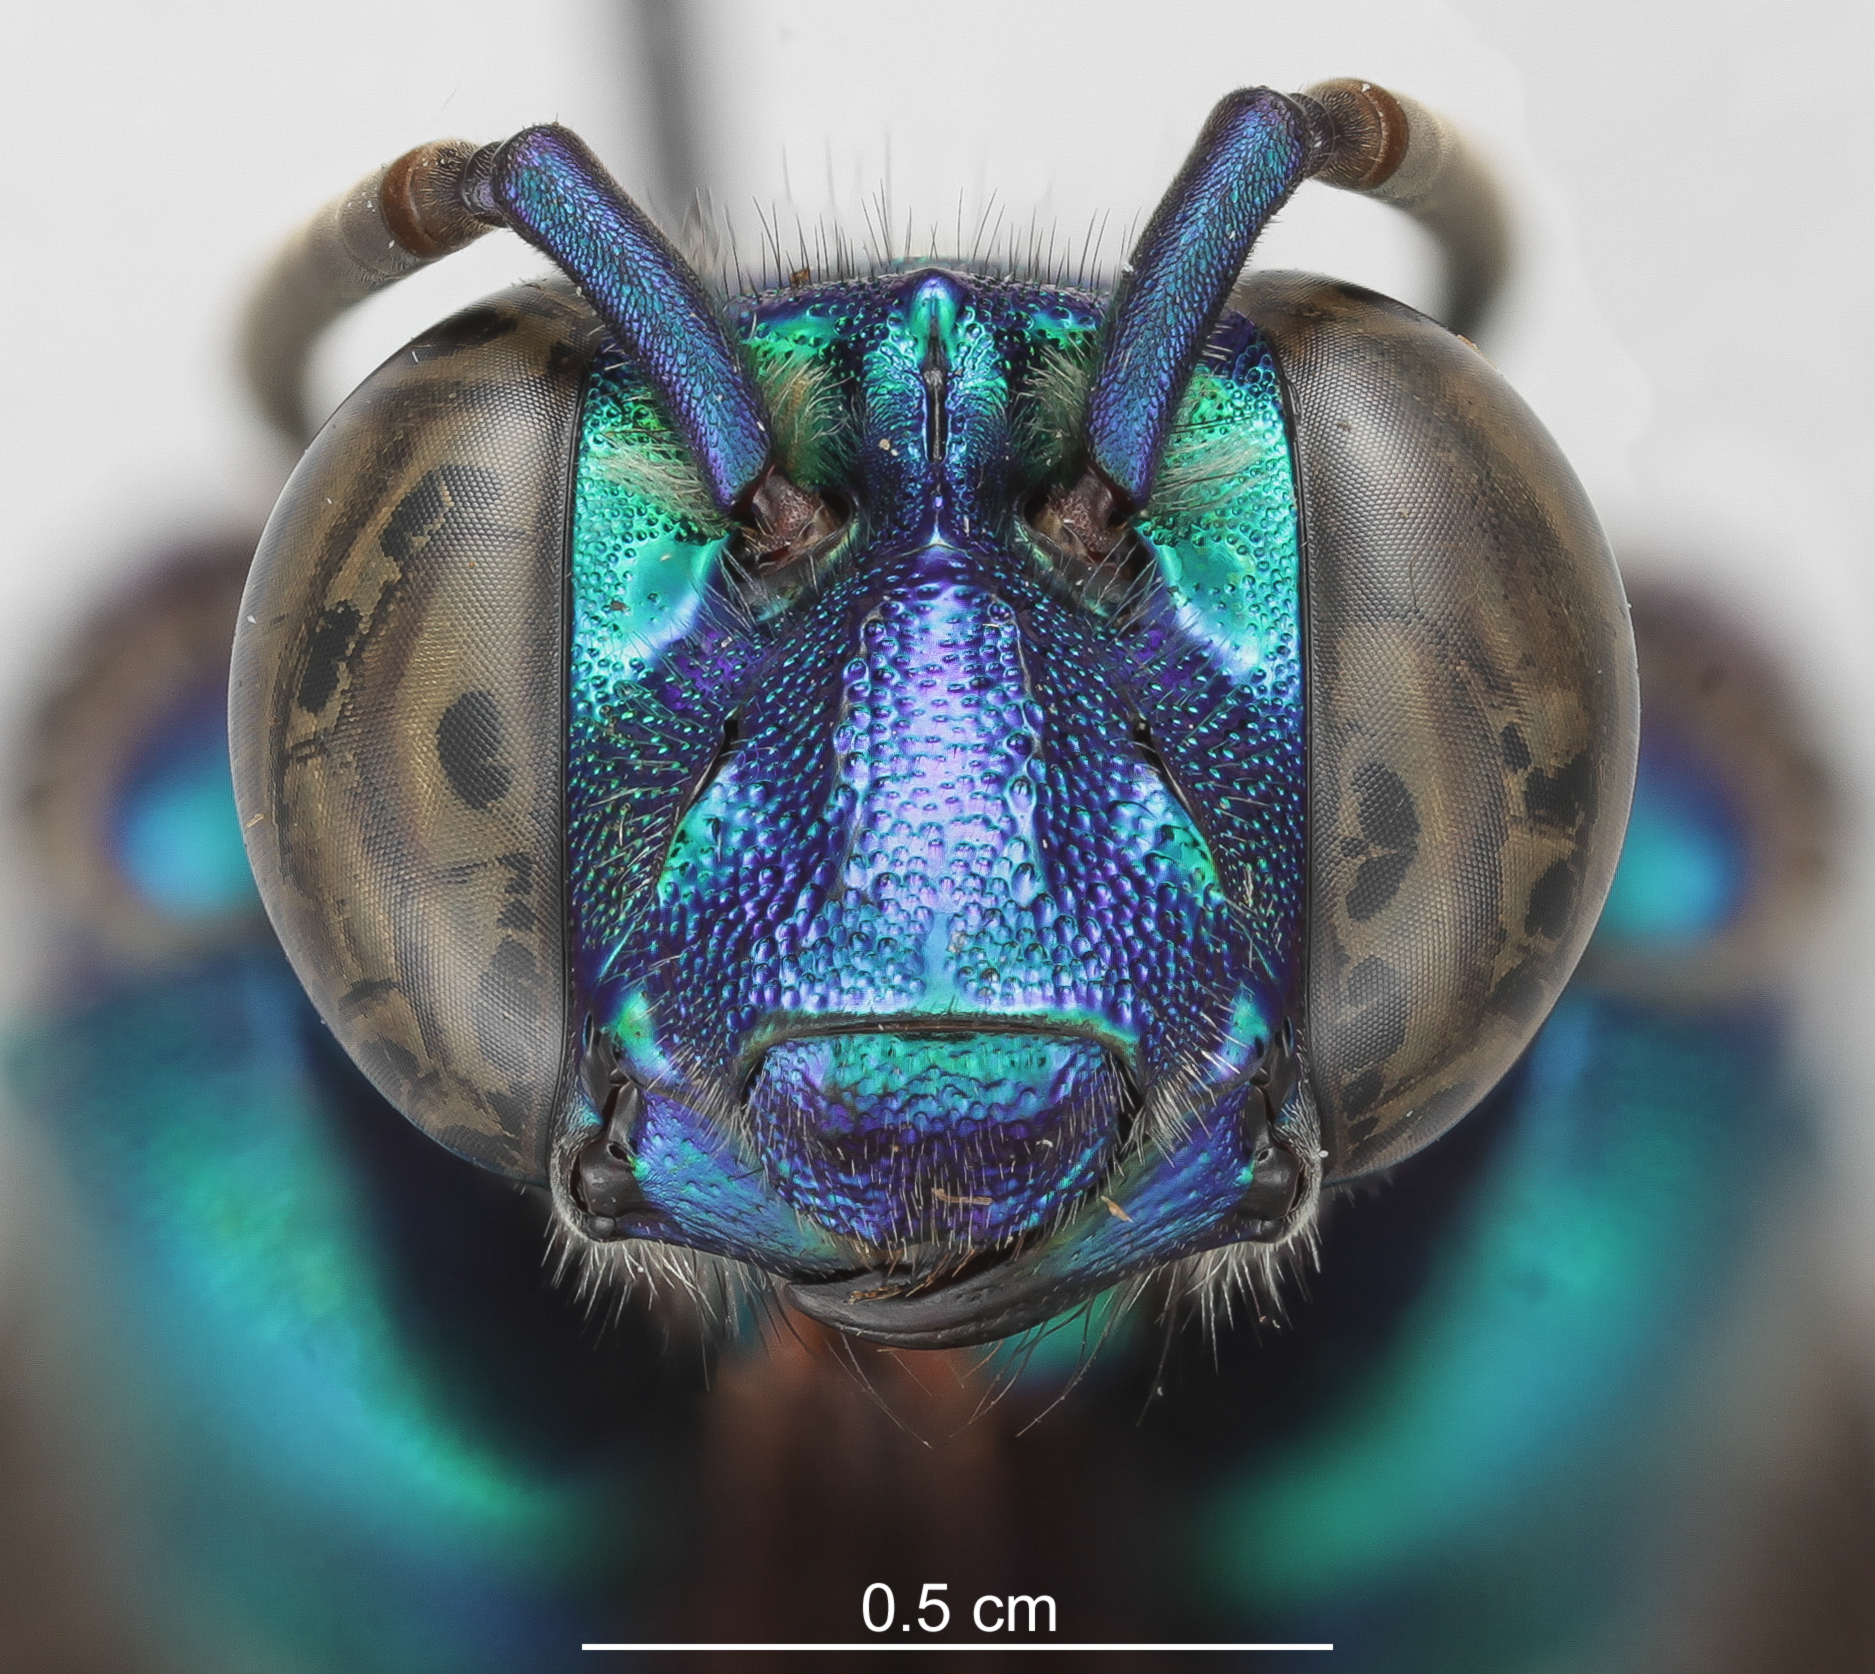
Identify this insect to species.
Exaerete frontalis
